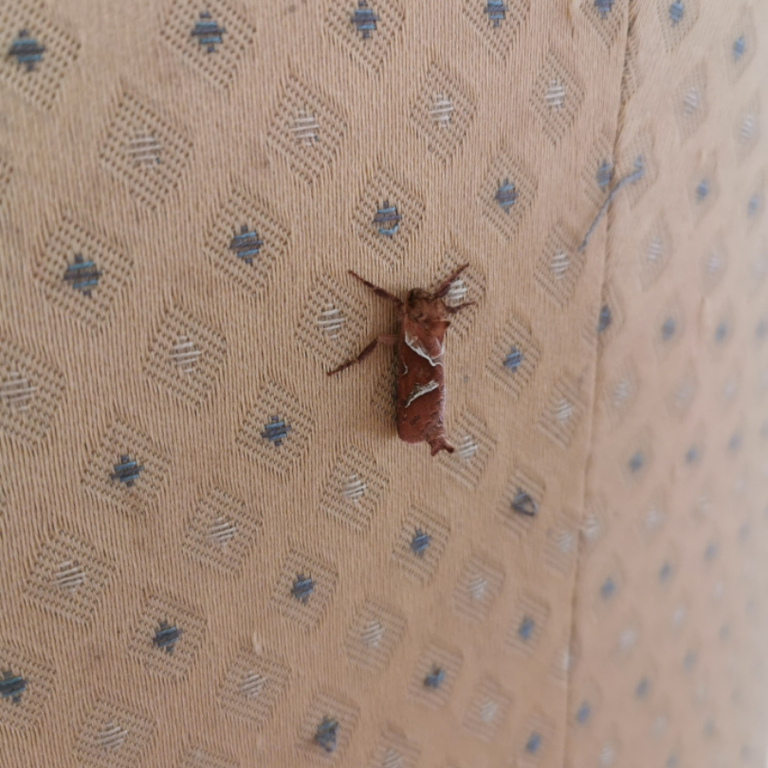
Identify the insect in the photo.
Triodia sylvina
